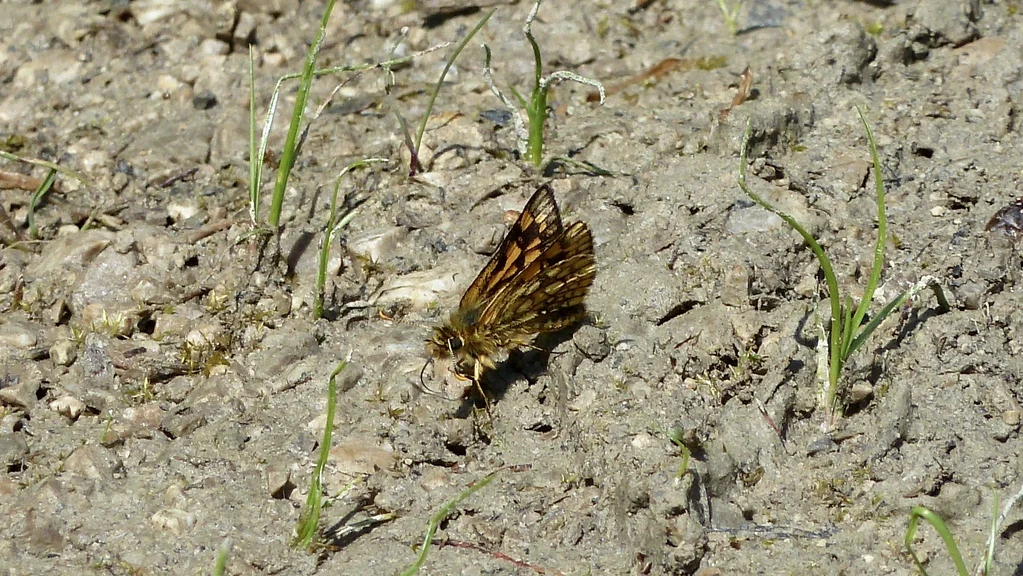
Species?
Carterocephalus palaemon
